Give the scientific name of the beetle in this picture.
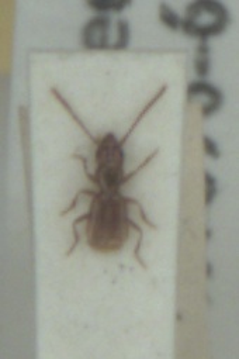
Aepopsis robinii
